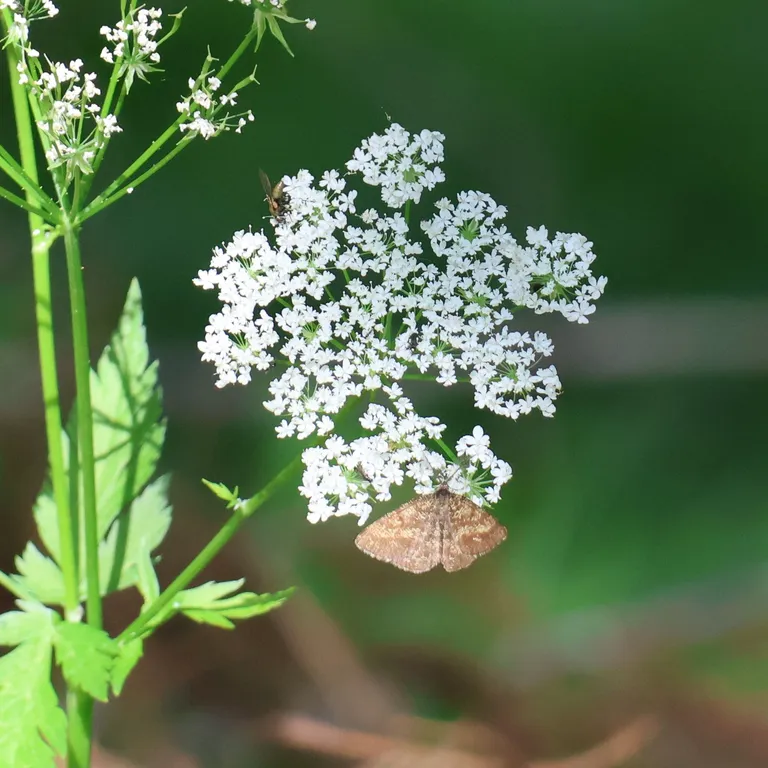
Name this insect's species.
Ematurga atomaria
